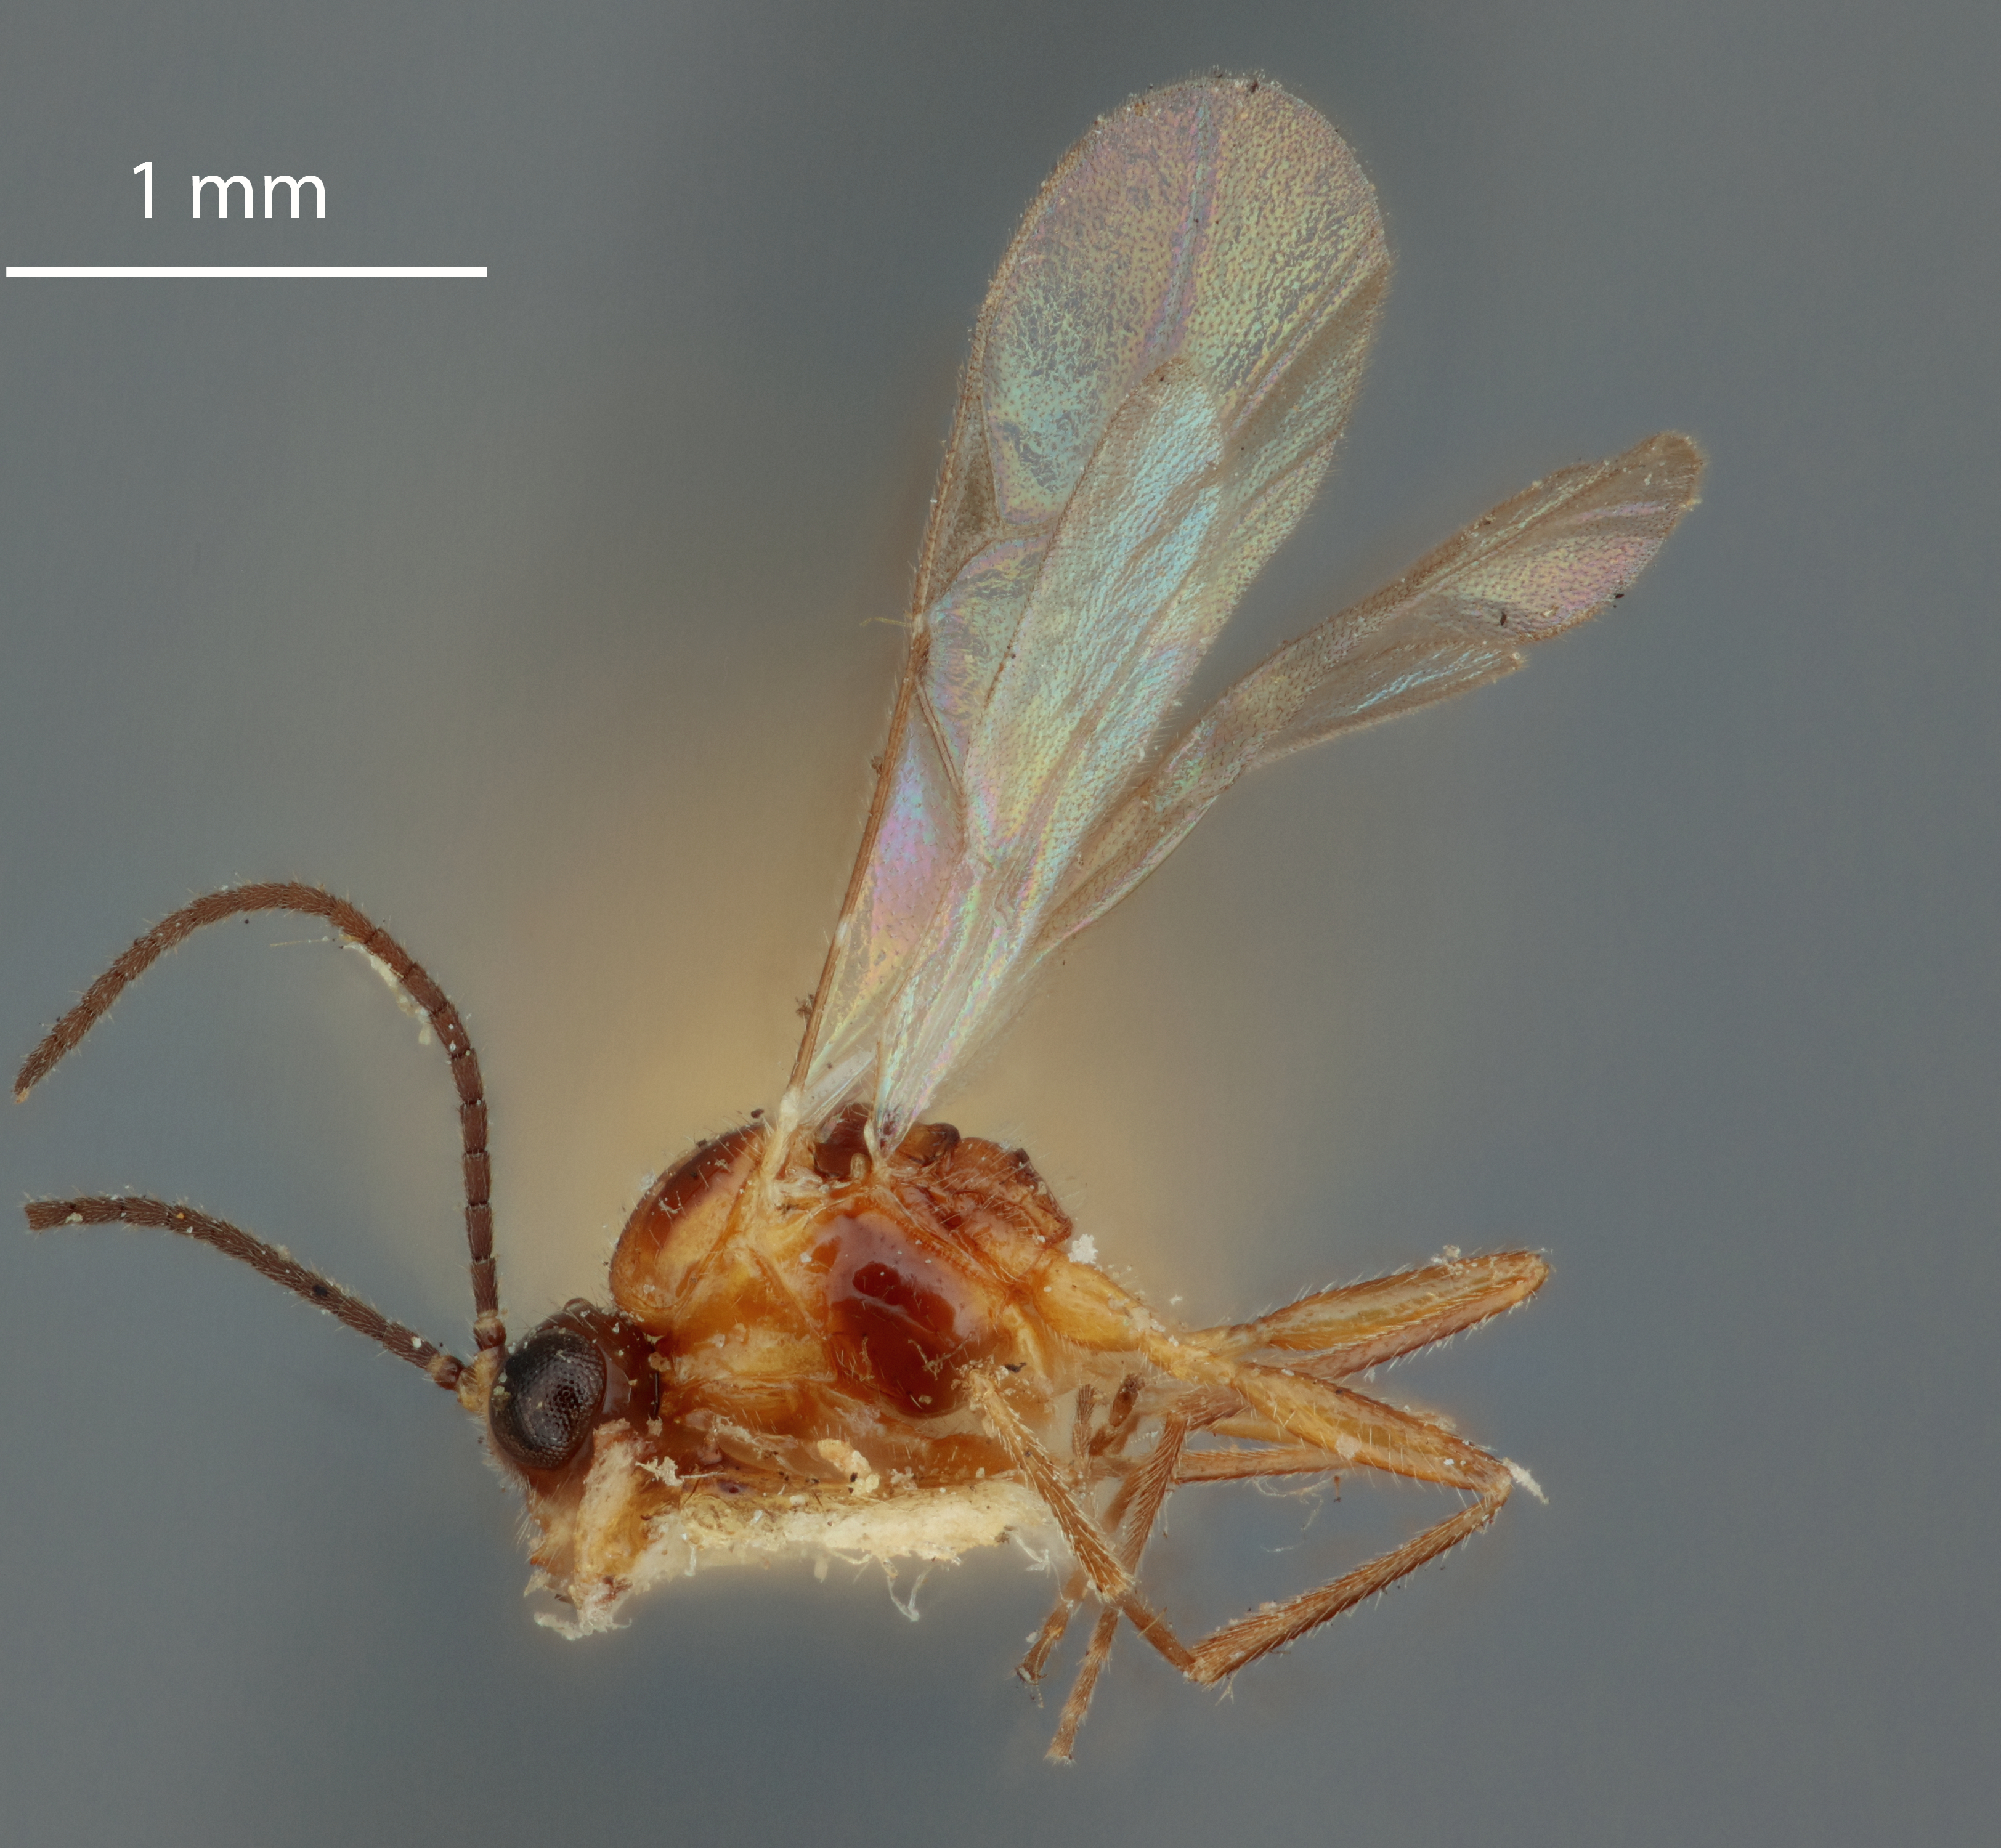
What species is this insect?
Aphidius juniperaphis
